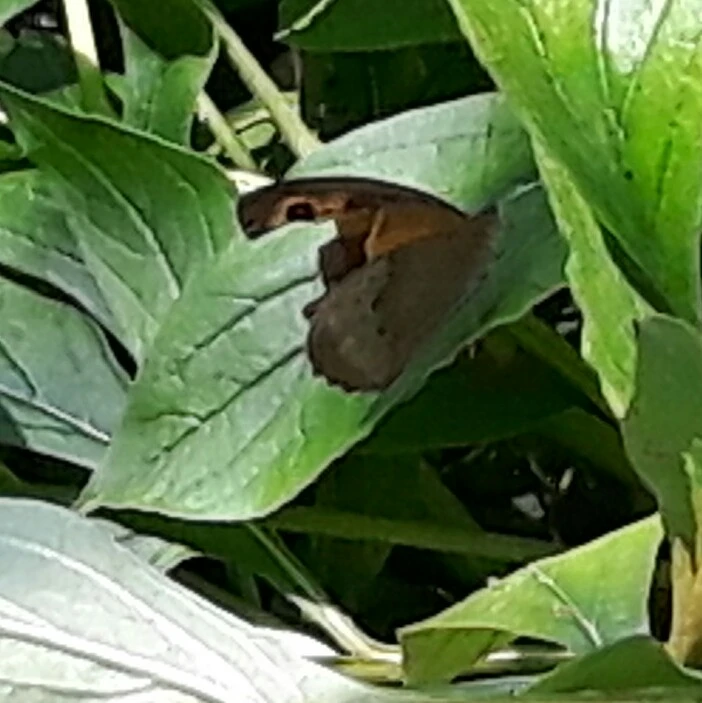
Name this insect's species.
Maniola jurtina
